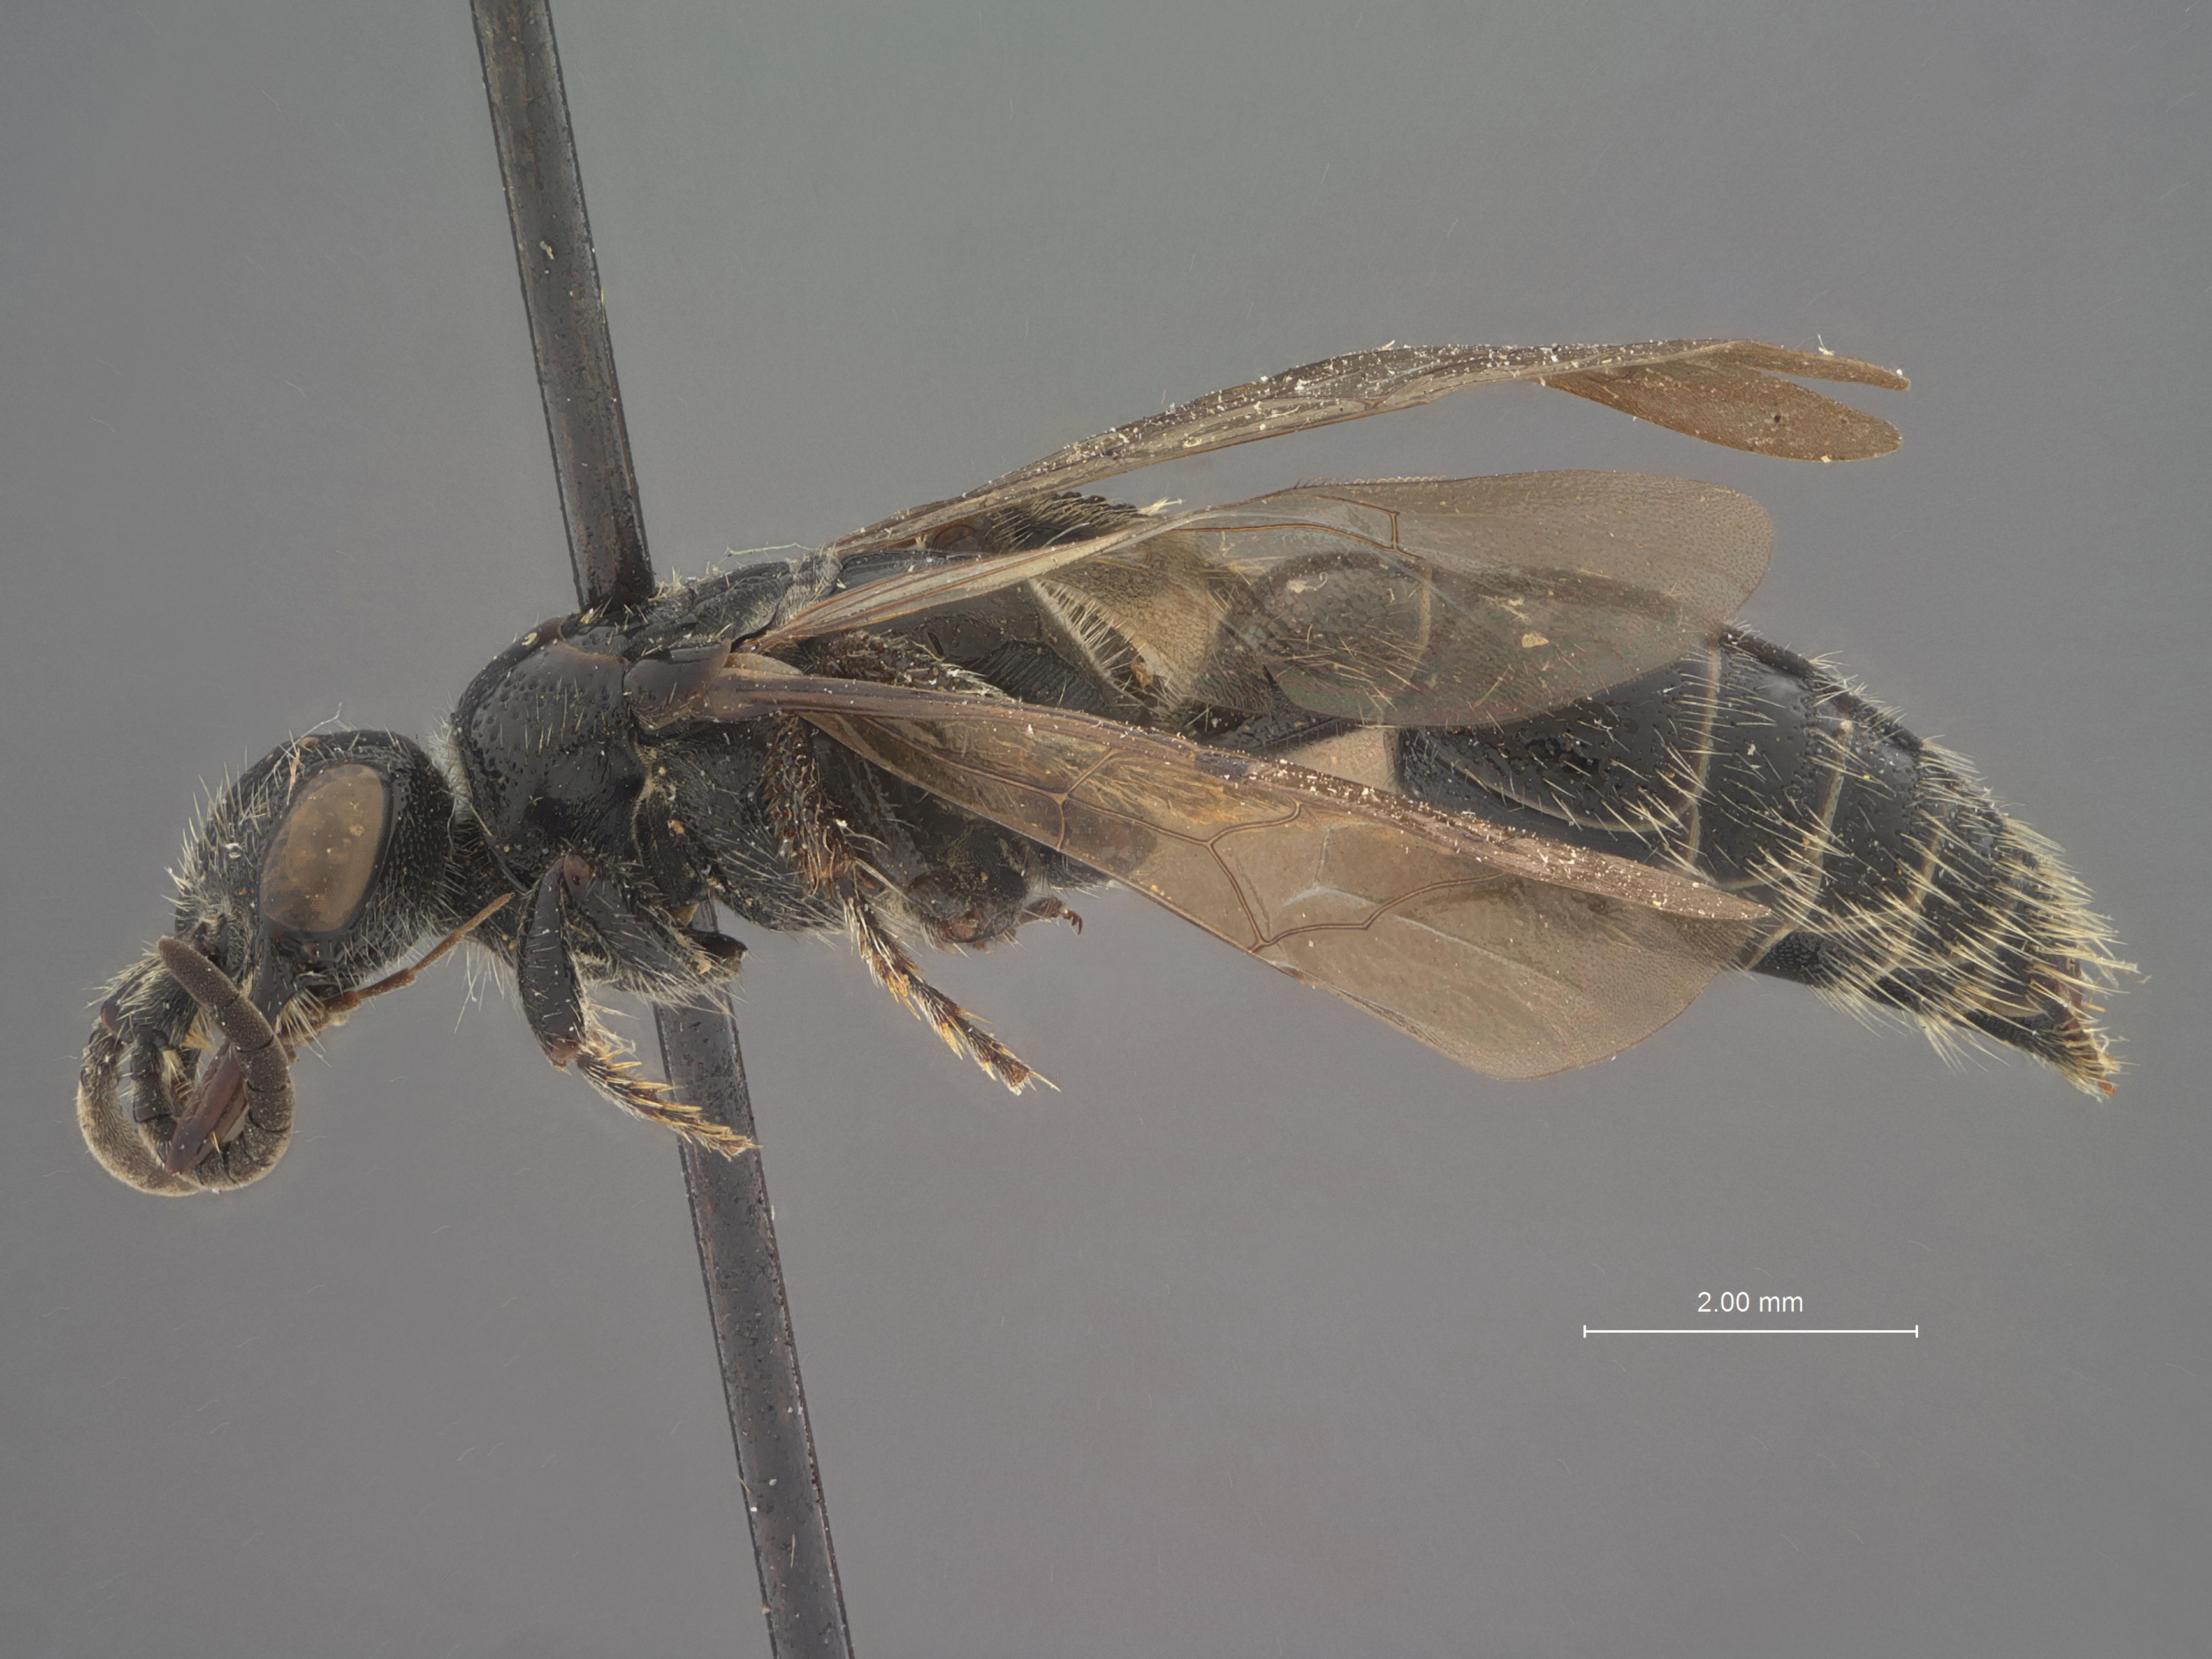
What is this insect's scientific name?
Tiphia latistriata
